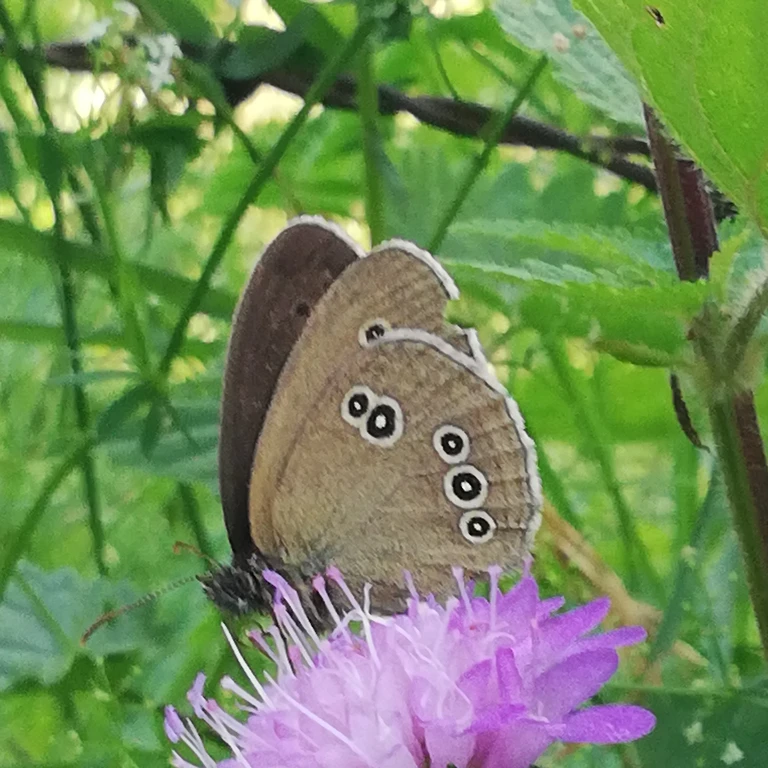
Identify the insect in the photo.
Aphantopus hyperantus
